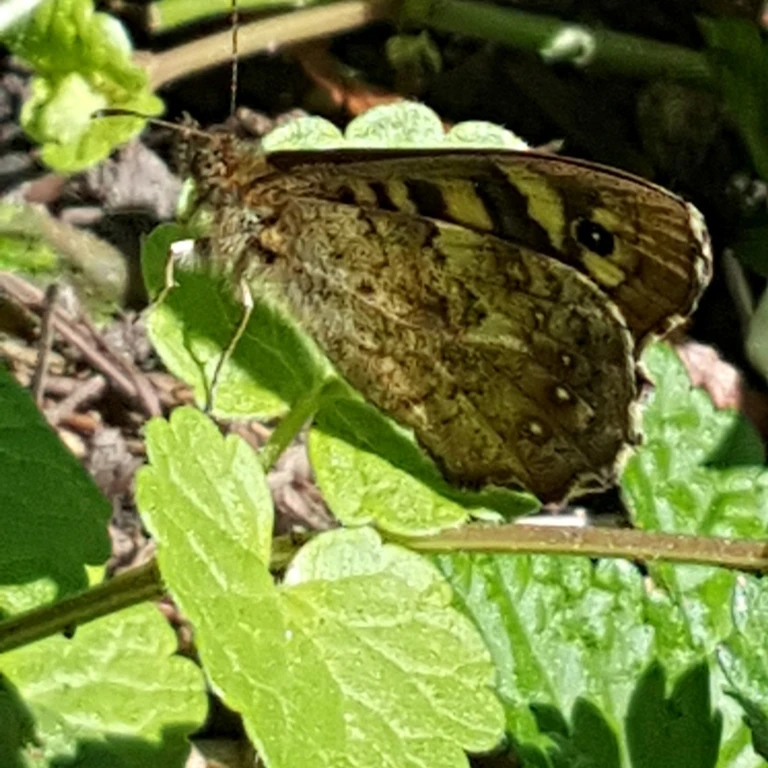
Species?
Pararge aegeria
